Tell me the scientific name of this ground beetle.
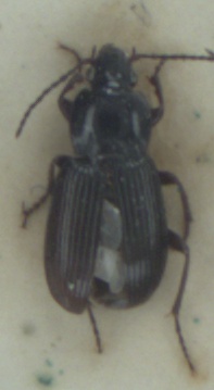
Pterostichus vernalis
